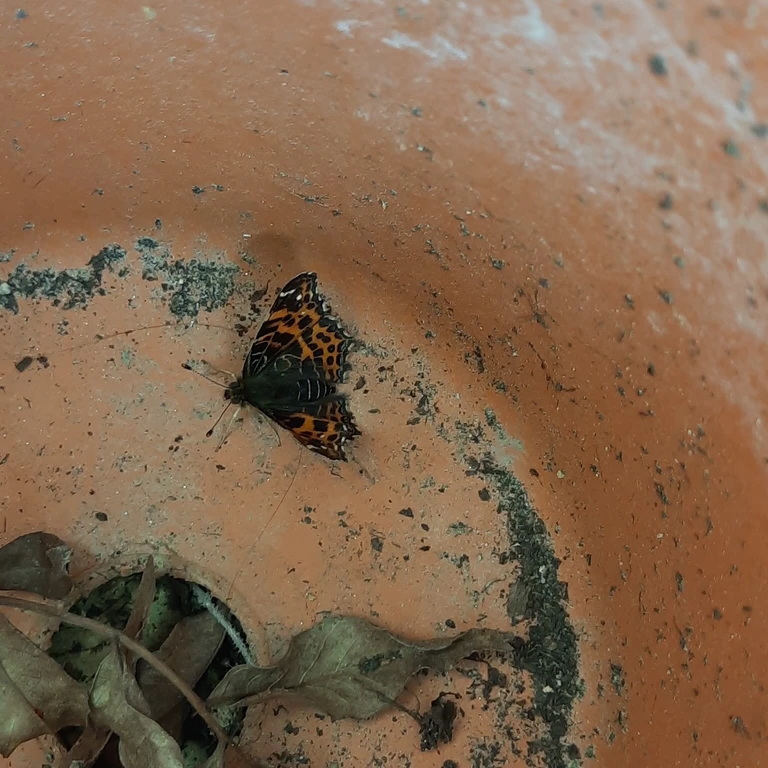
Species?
Araschnia levana
